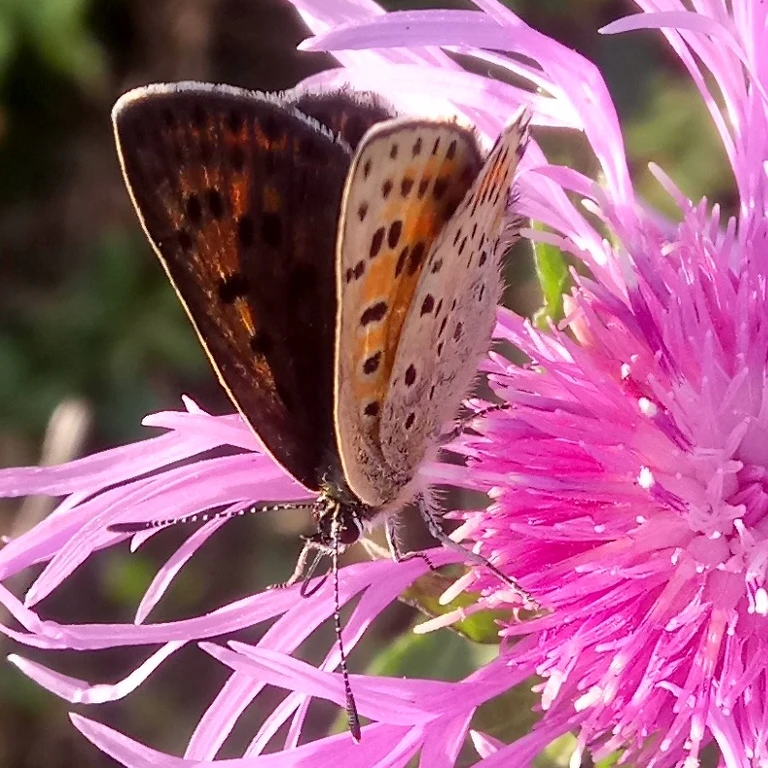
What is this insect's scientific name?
Lycaena tityrus (also Loweia tityrus)
